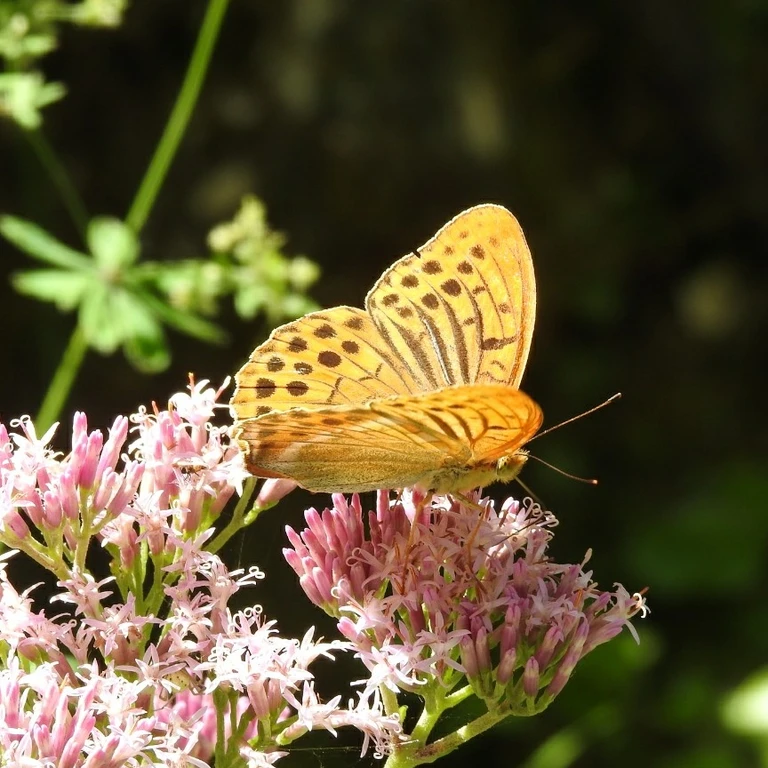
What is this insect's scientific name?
Argynnis paphia
